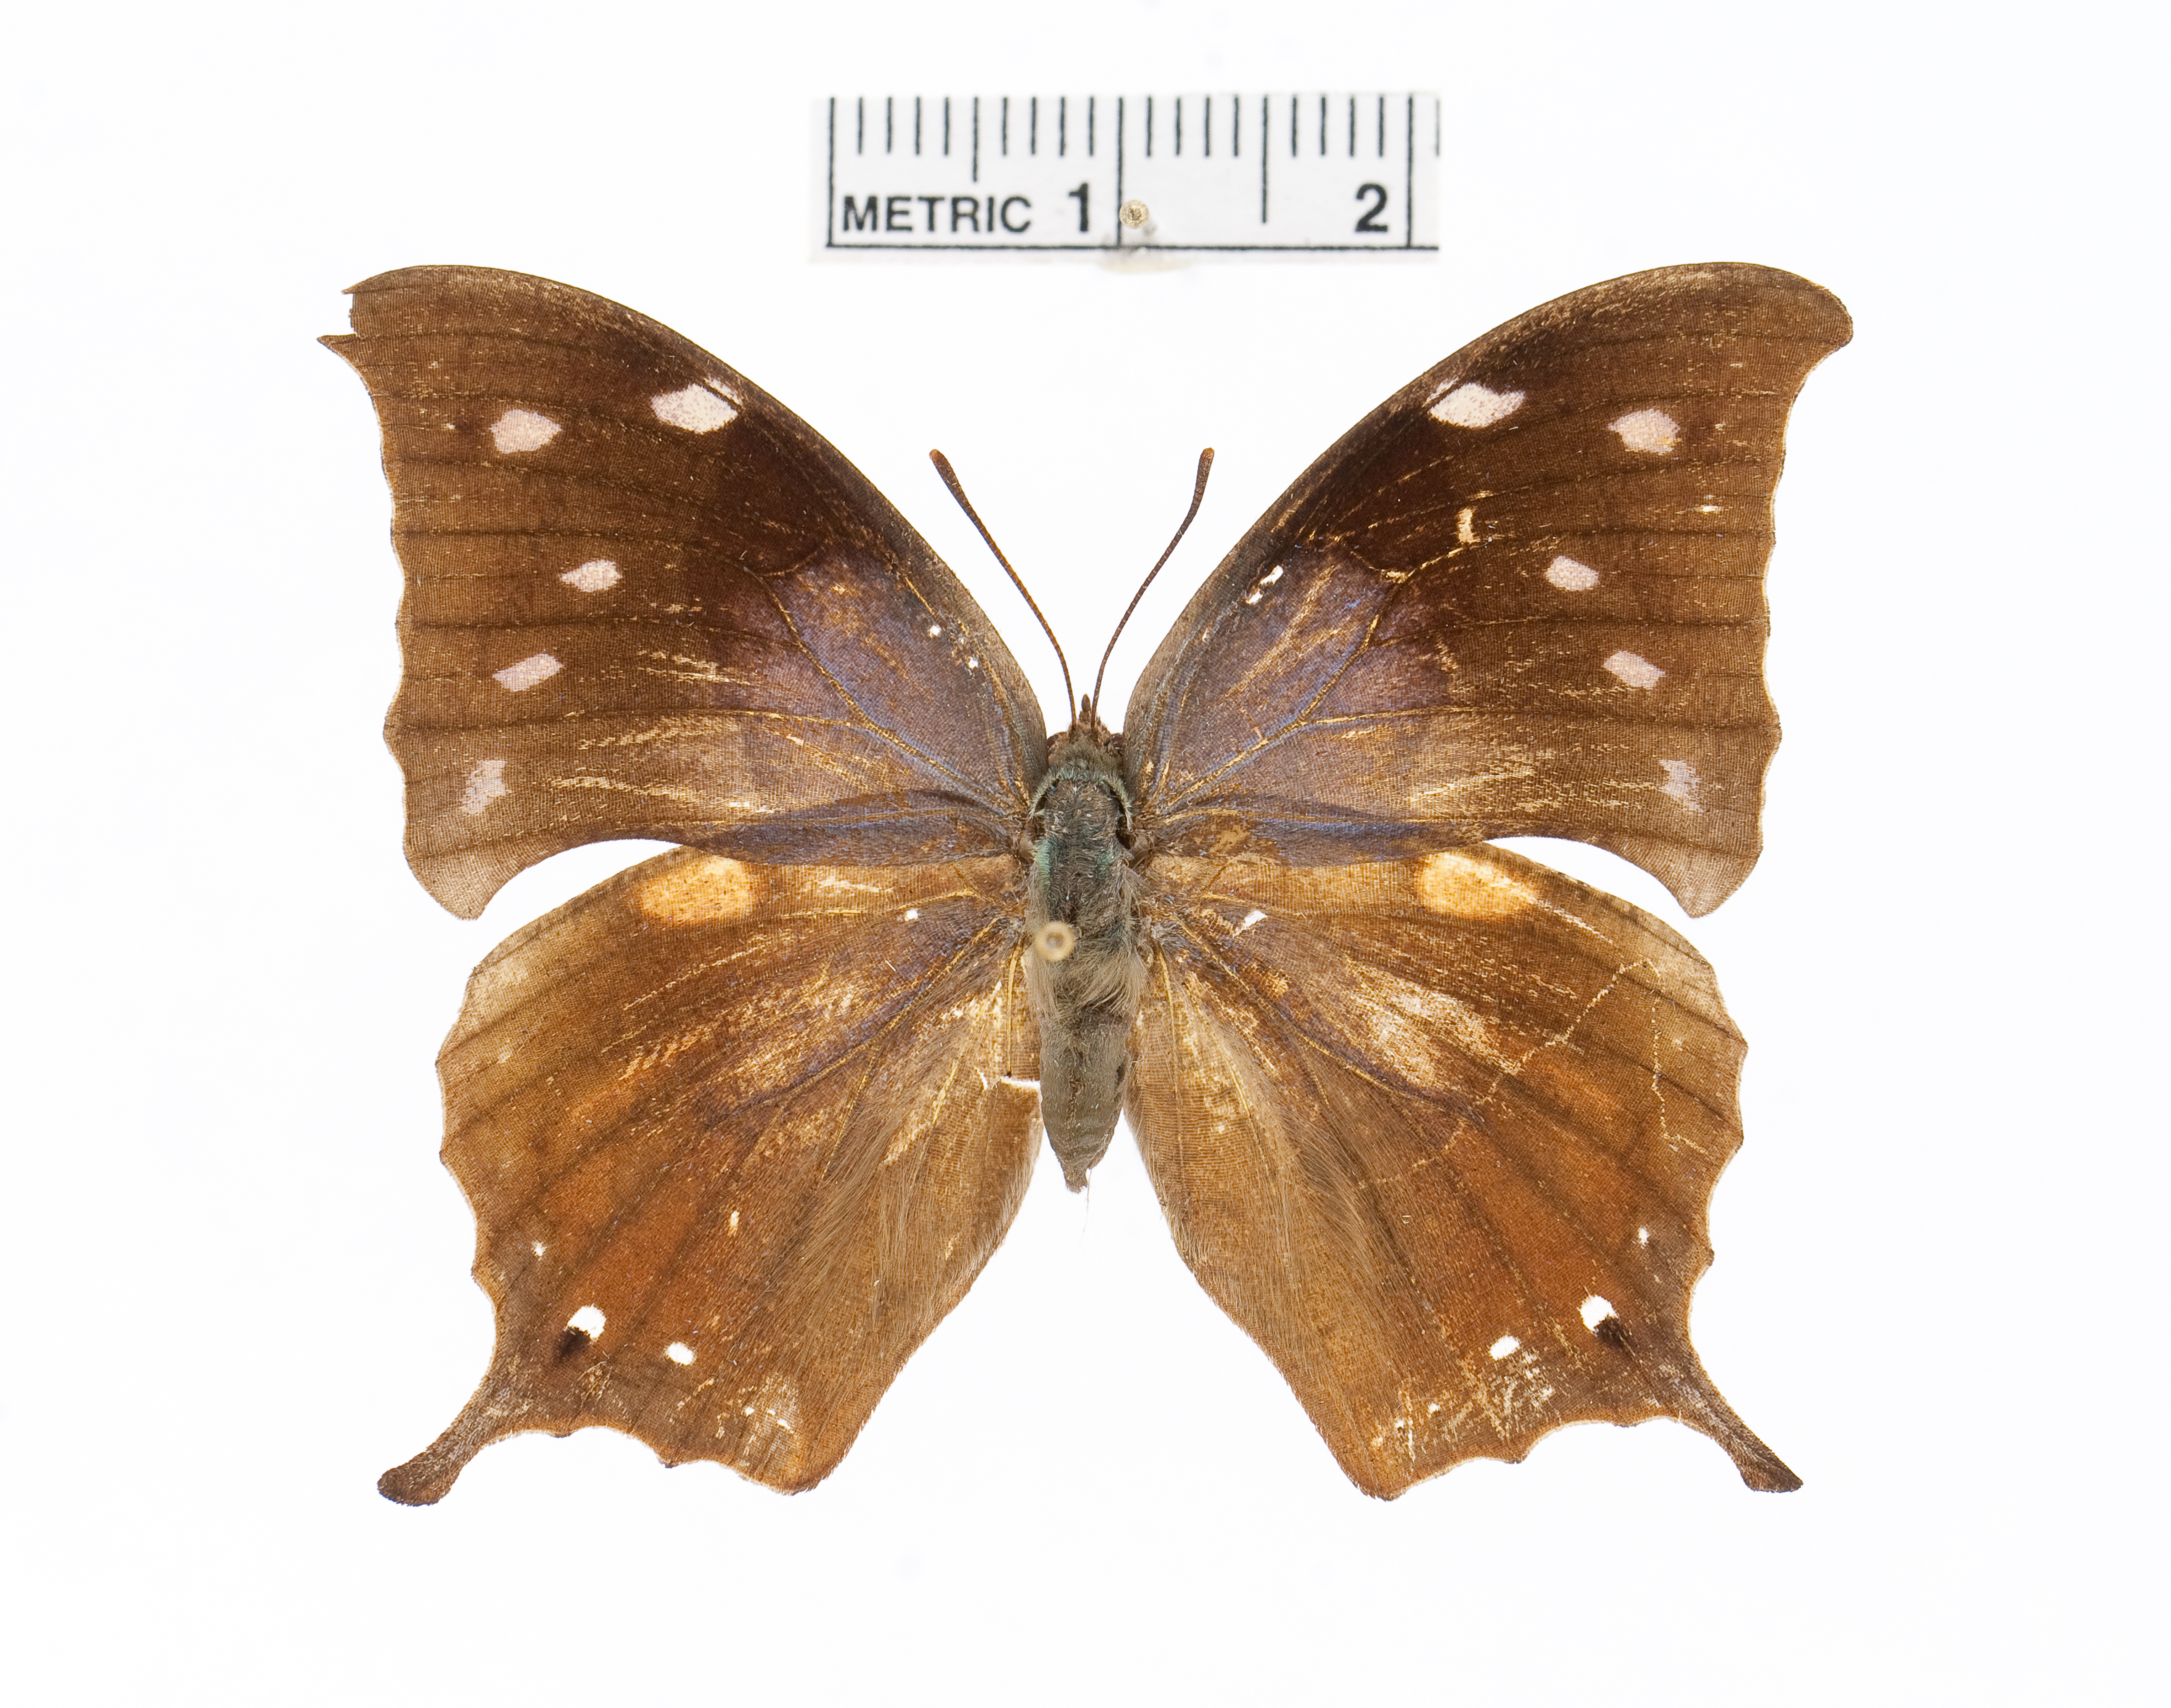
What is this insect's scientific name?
Memphis pithyusa
